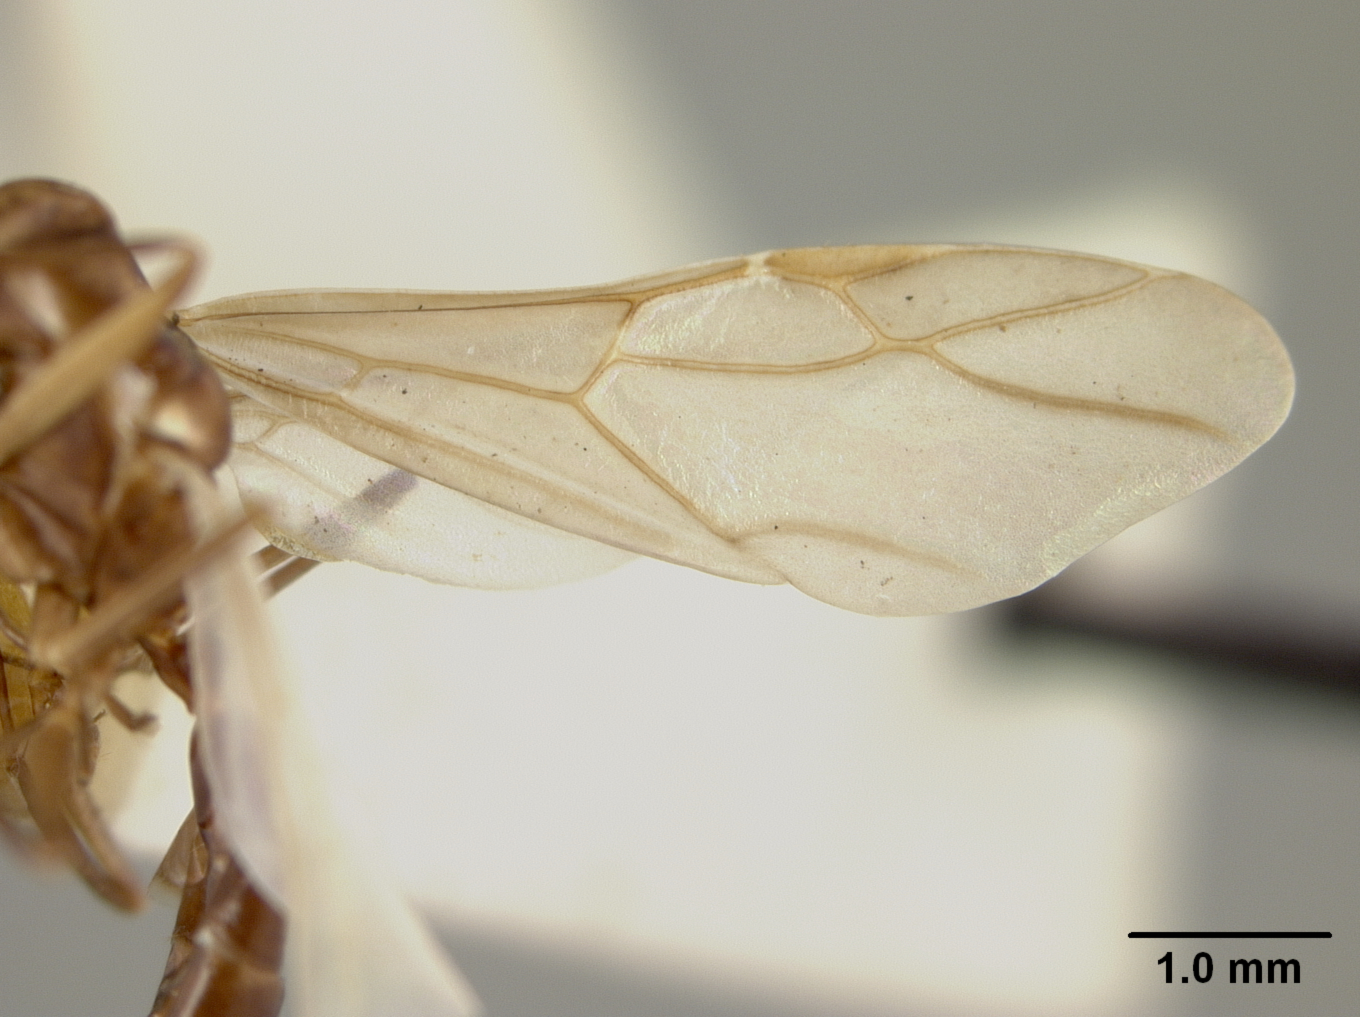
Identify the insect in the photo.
Camponotus laminatus
